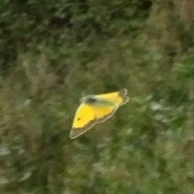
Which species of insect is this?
Colias croceus
